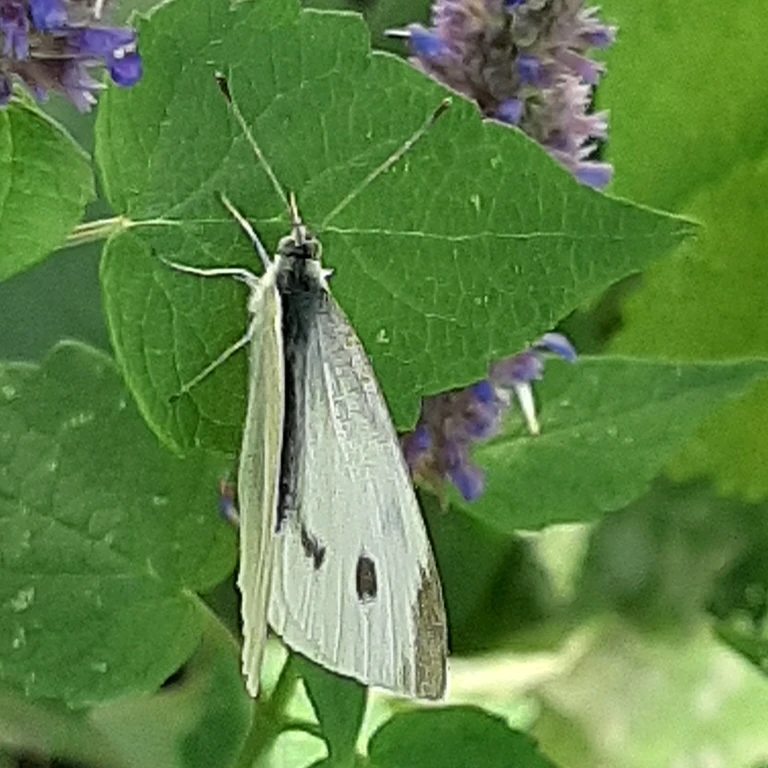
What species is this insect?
Pieris rapae
